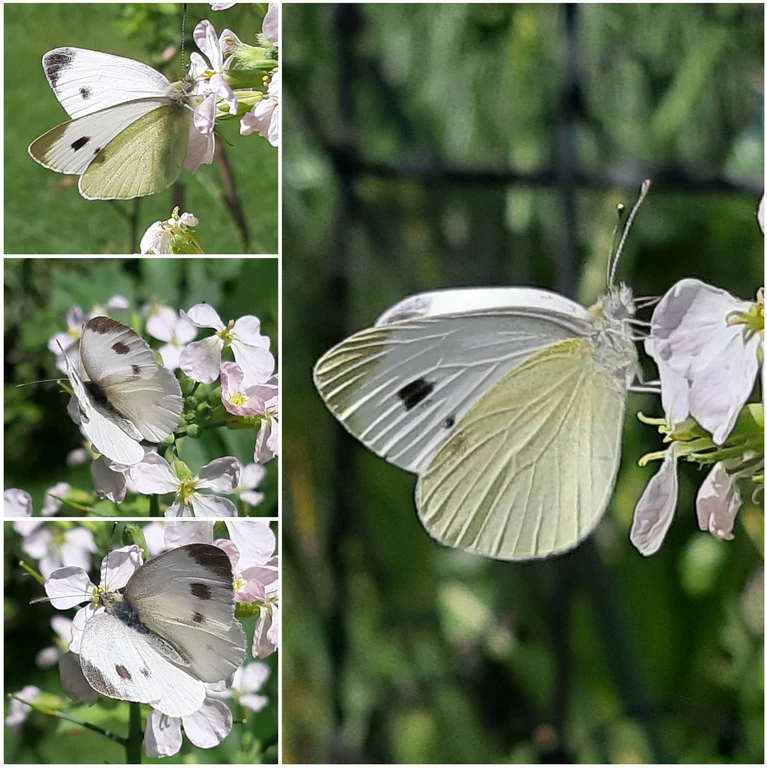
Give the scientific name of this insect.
Pieris mannii
